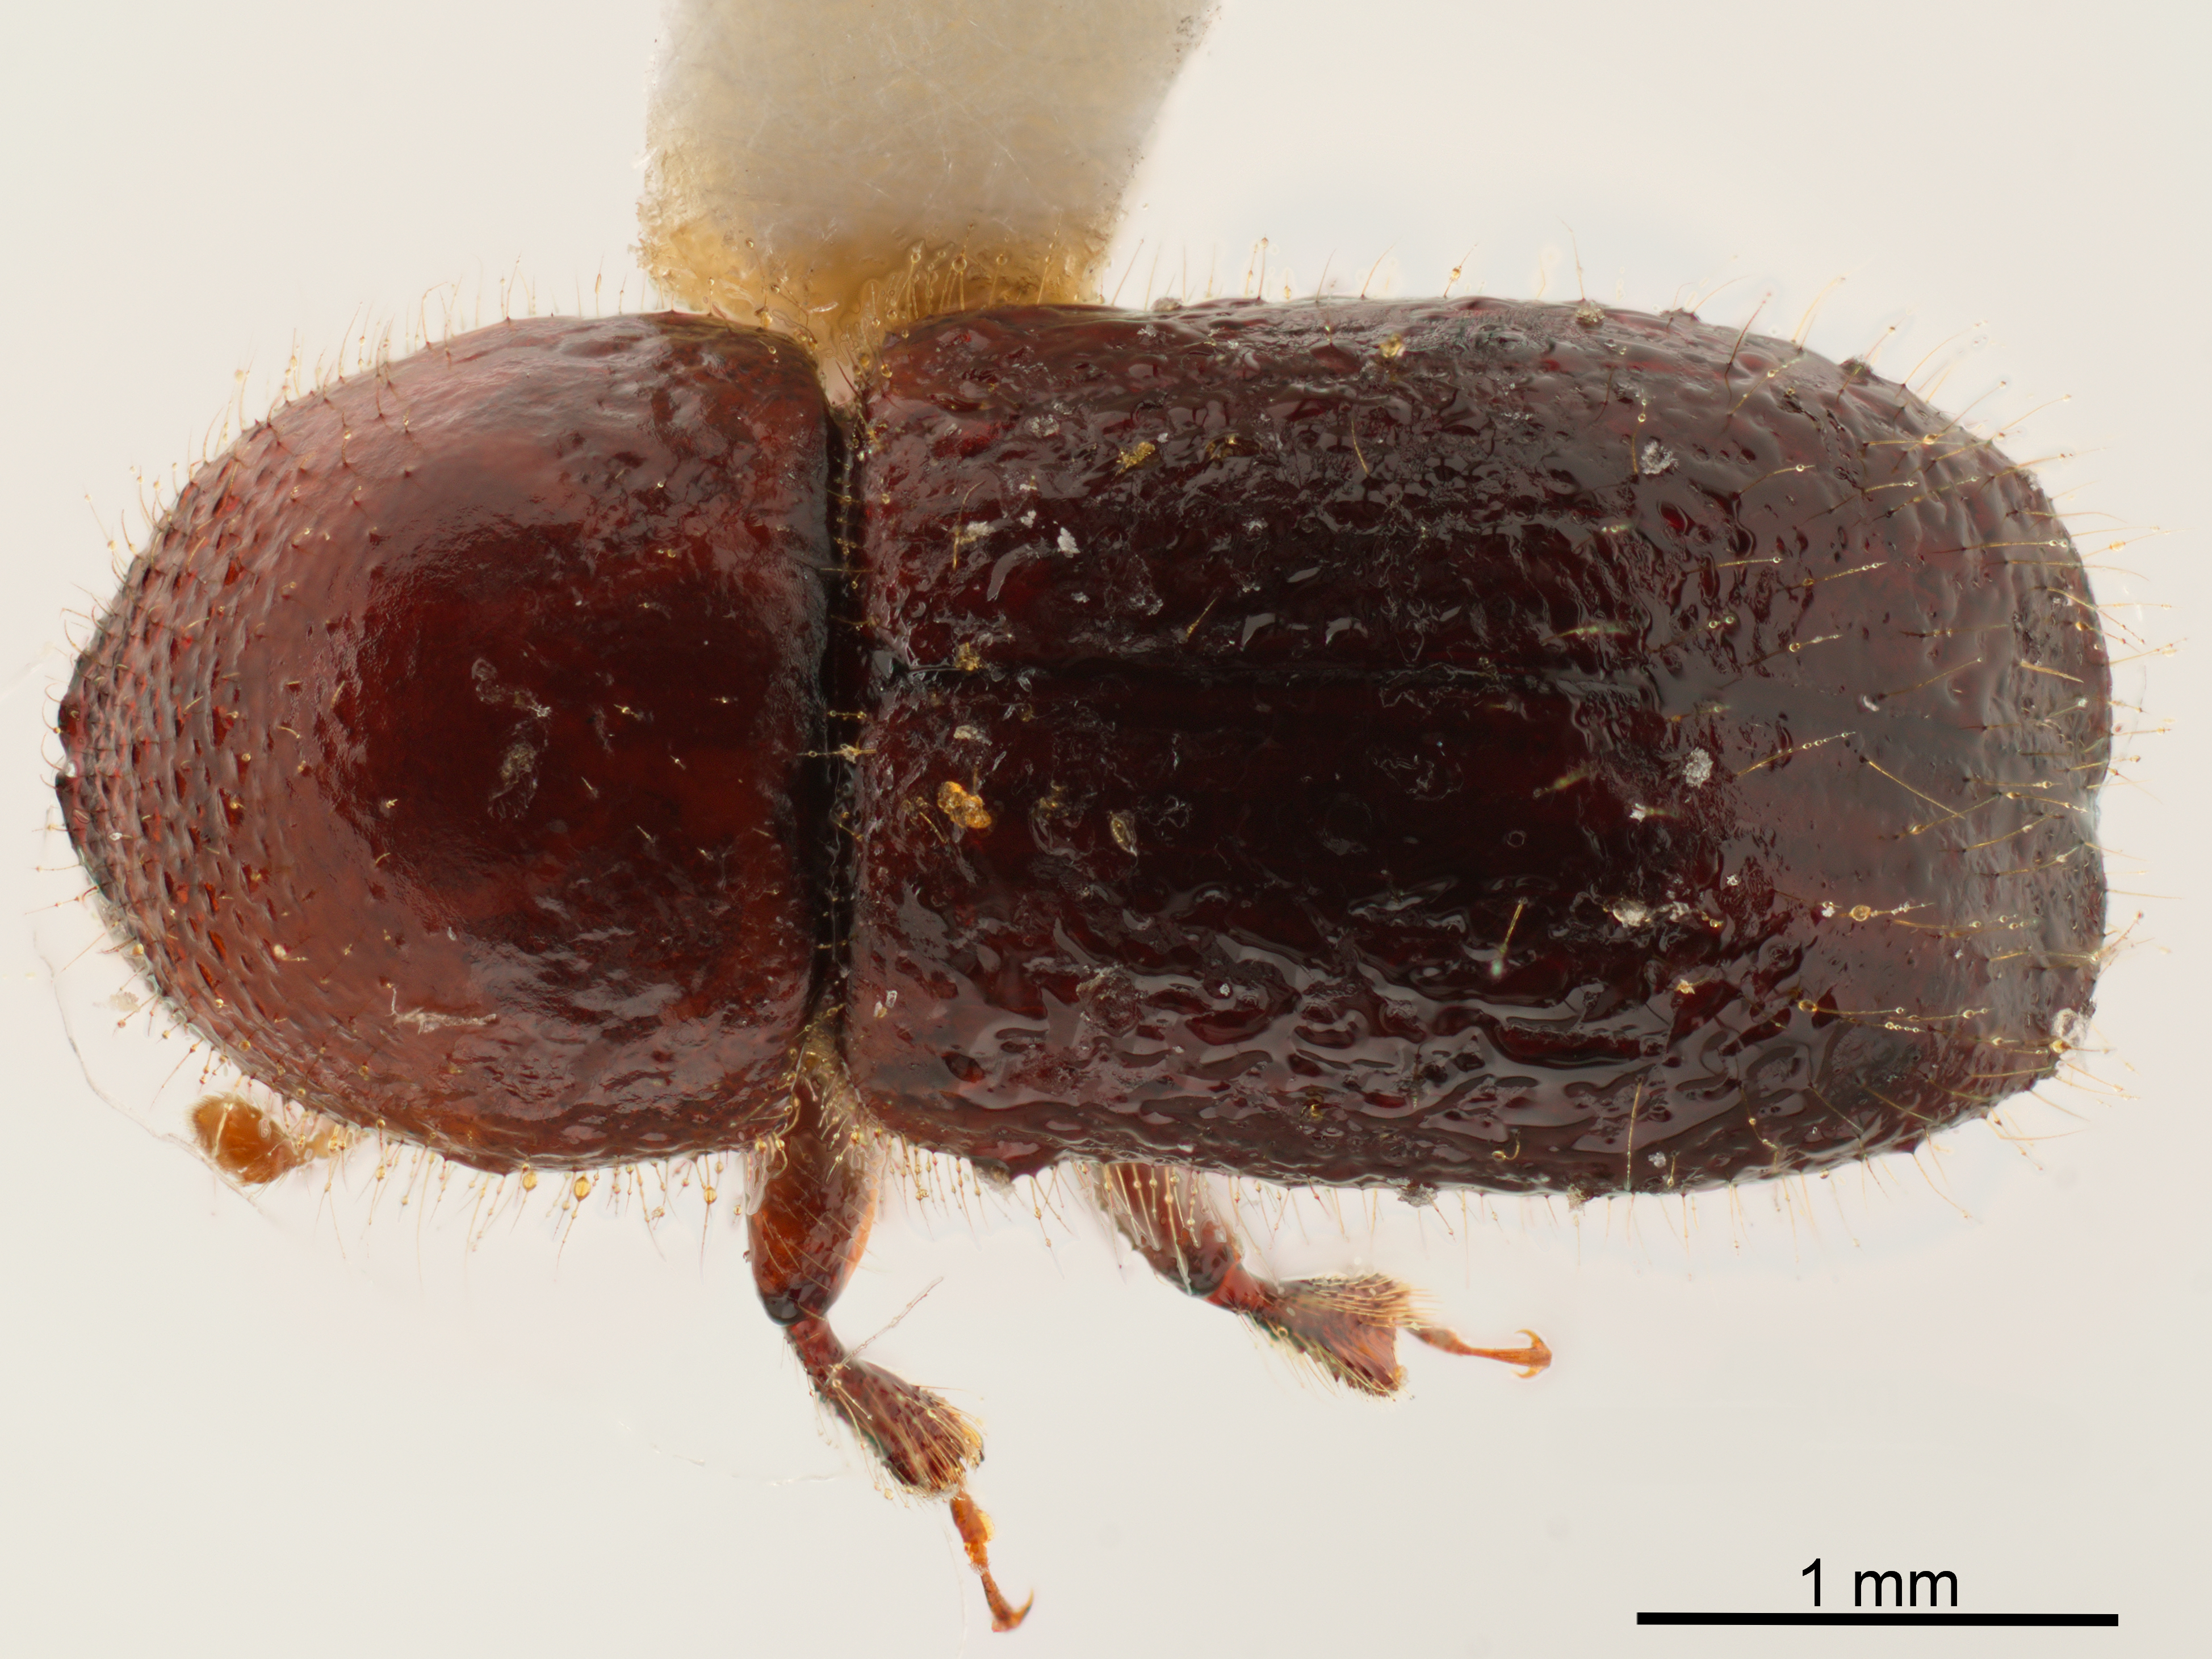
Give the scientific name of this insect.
Beaverium sundaensis
